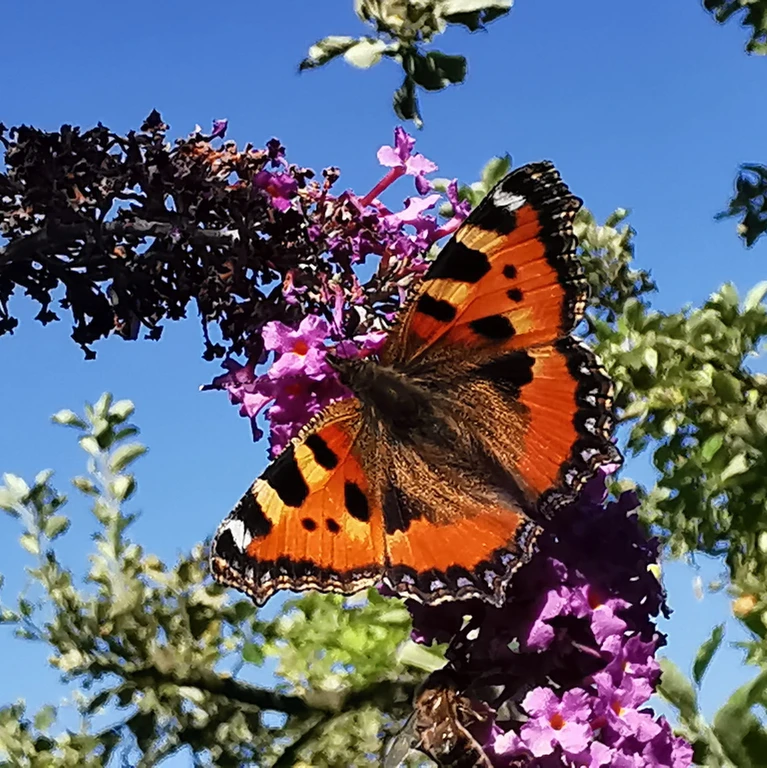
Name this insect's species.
Aglais urticae
